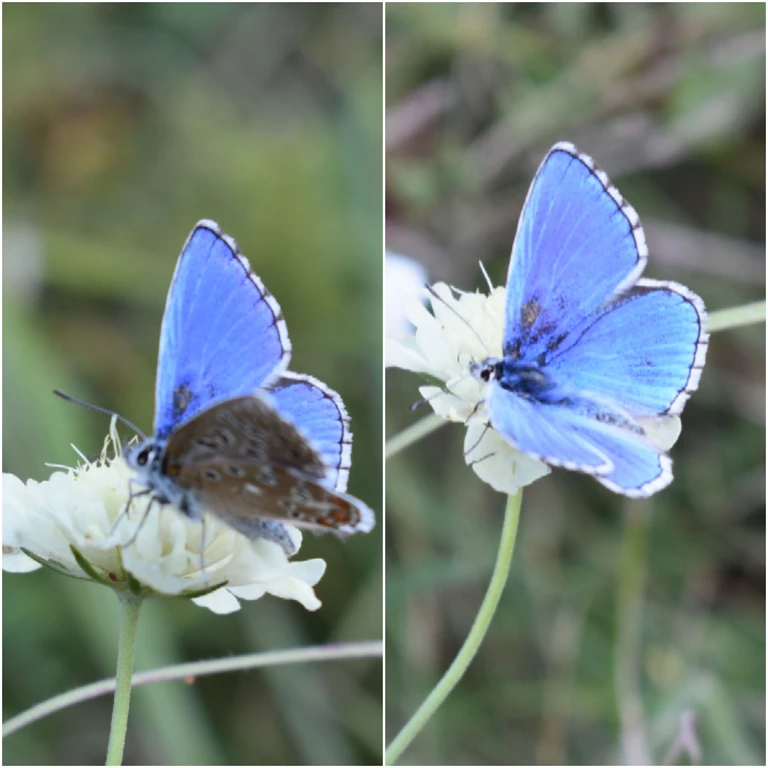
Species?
Lysandra bellargus
